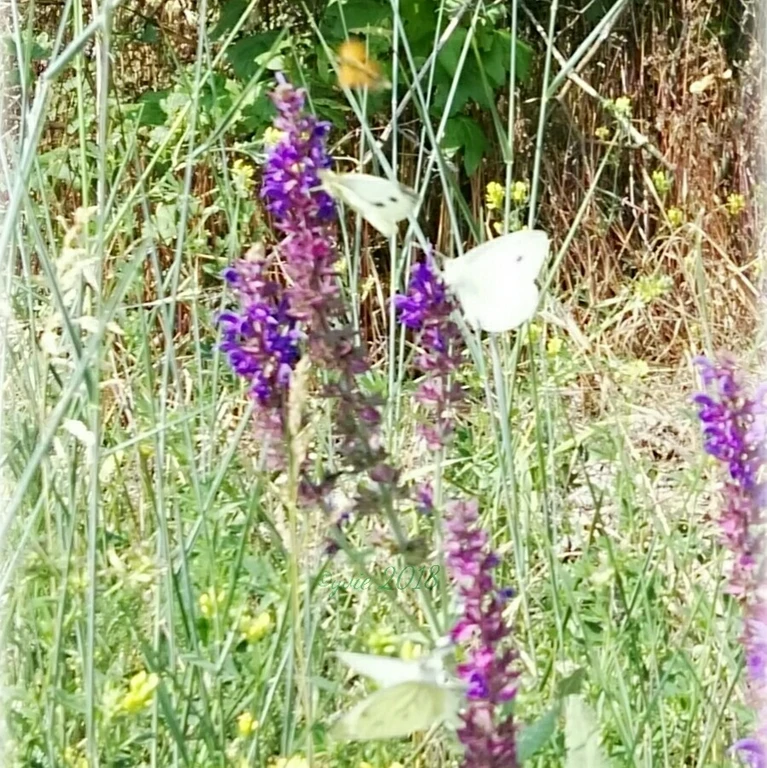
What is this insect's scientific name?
Pieris rapae
